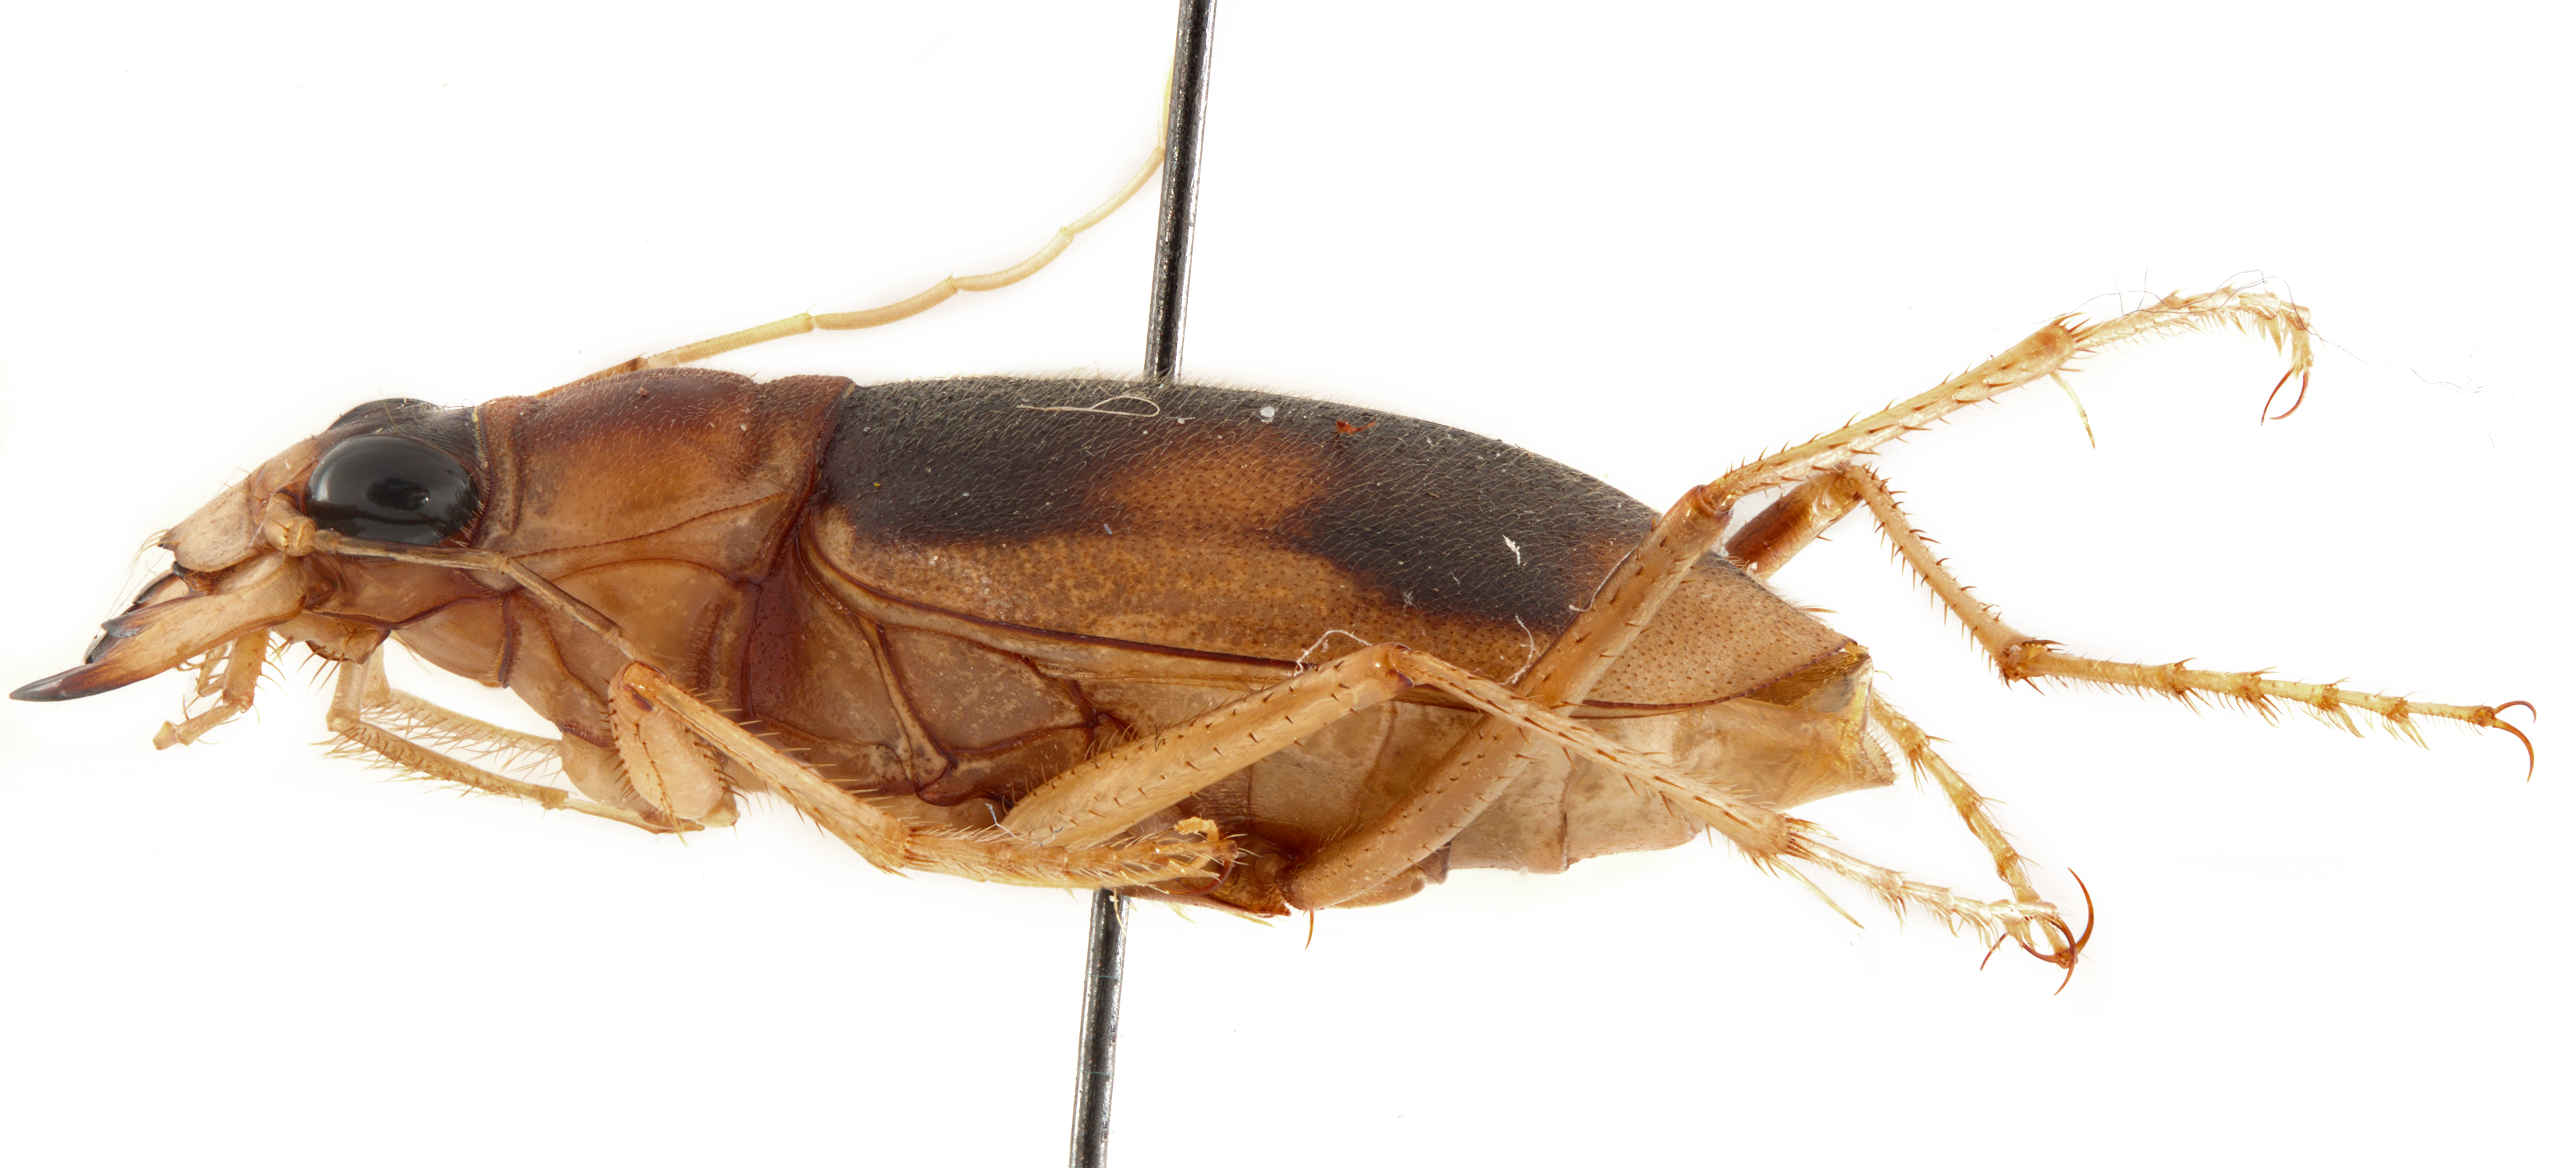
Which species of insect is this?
Phaeoxantha aequinoctialis
